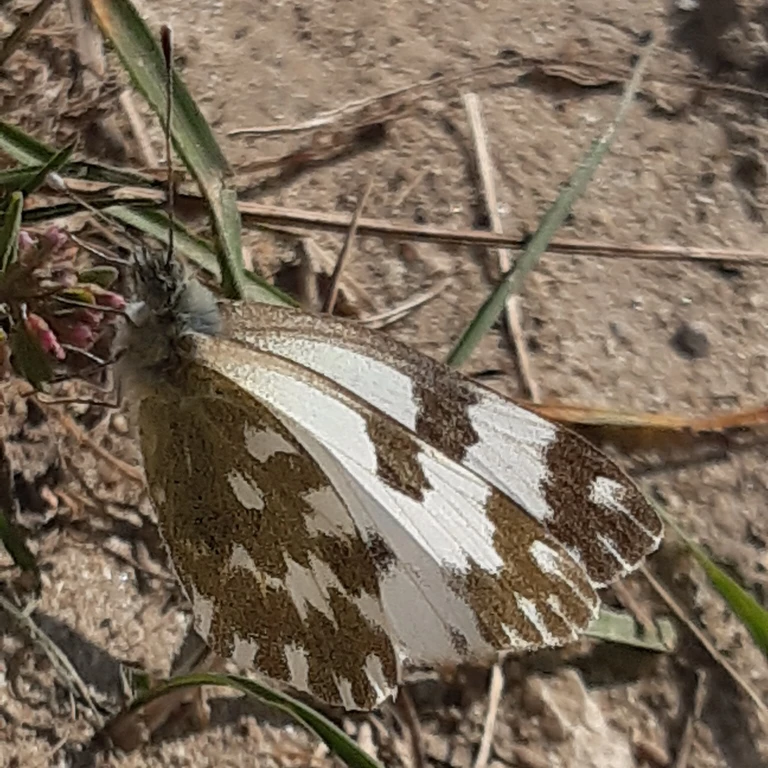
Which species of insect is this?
Pontia edusa
